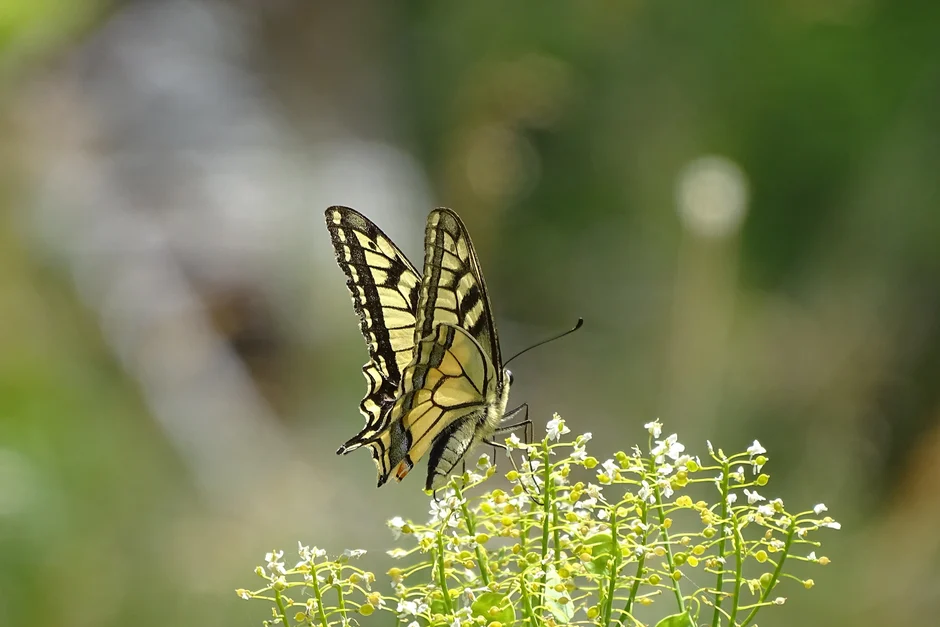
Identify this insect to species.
Papilio machaon
